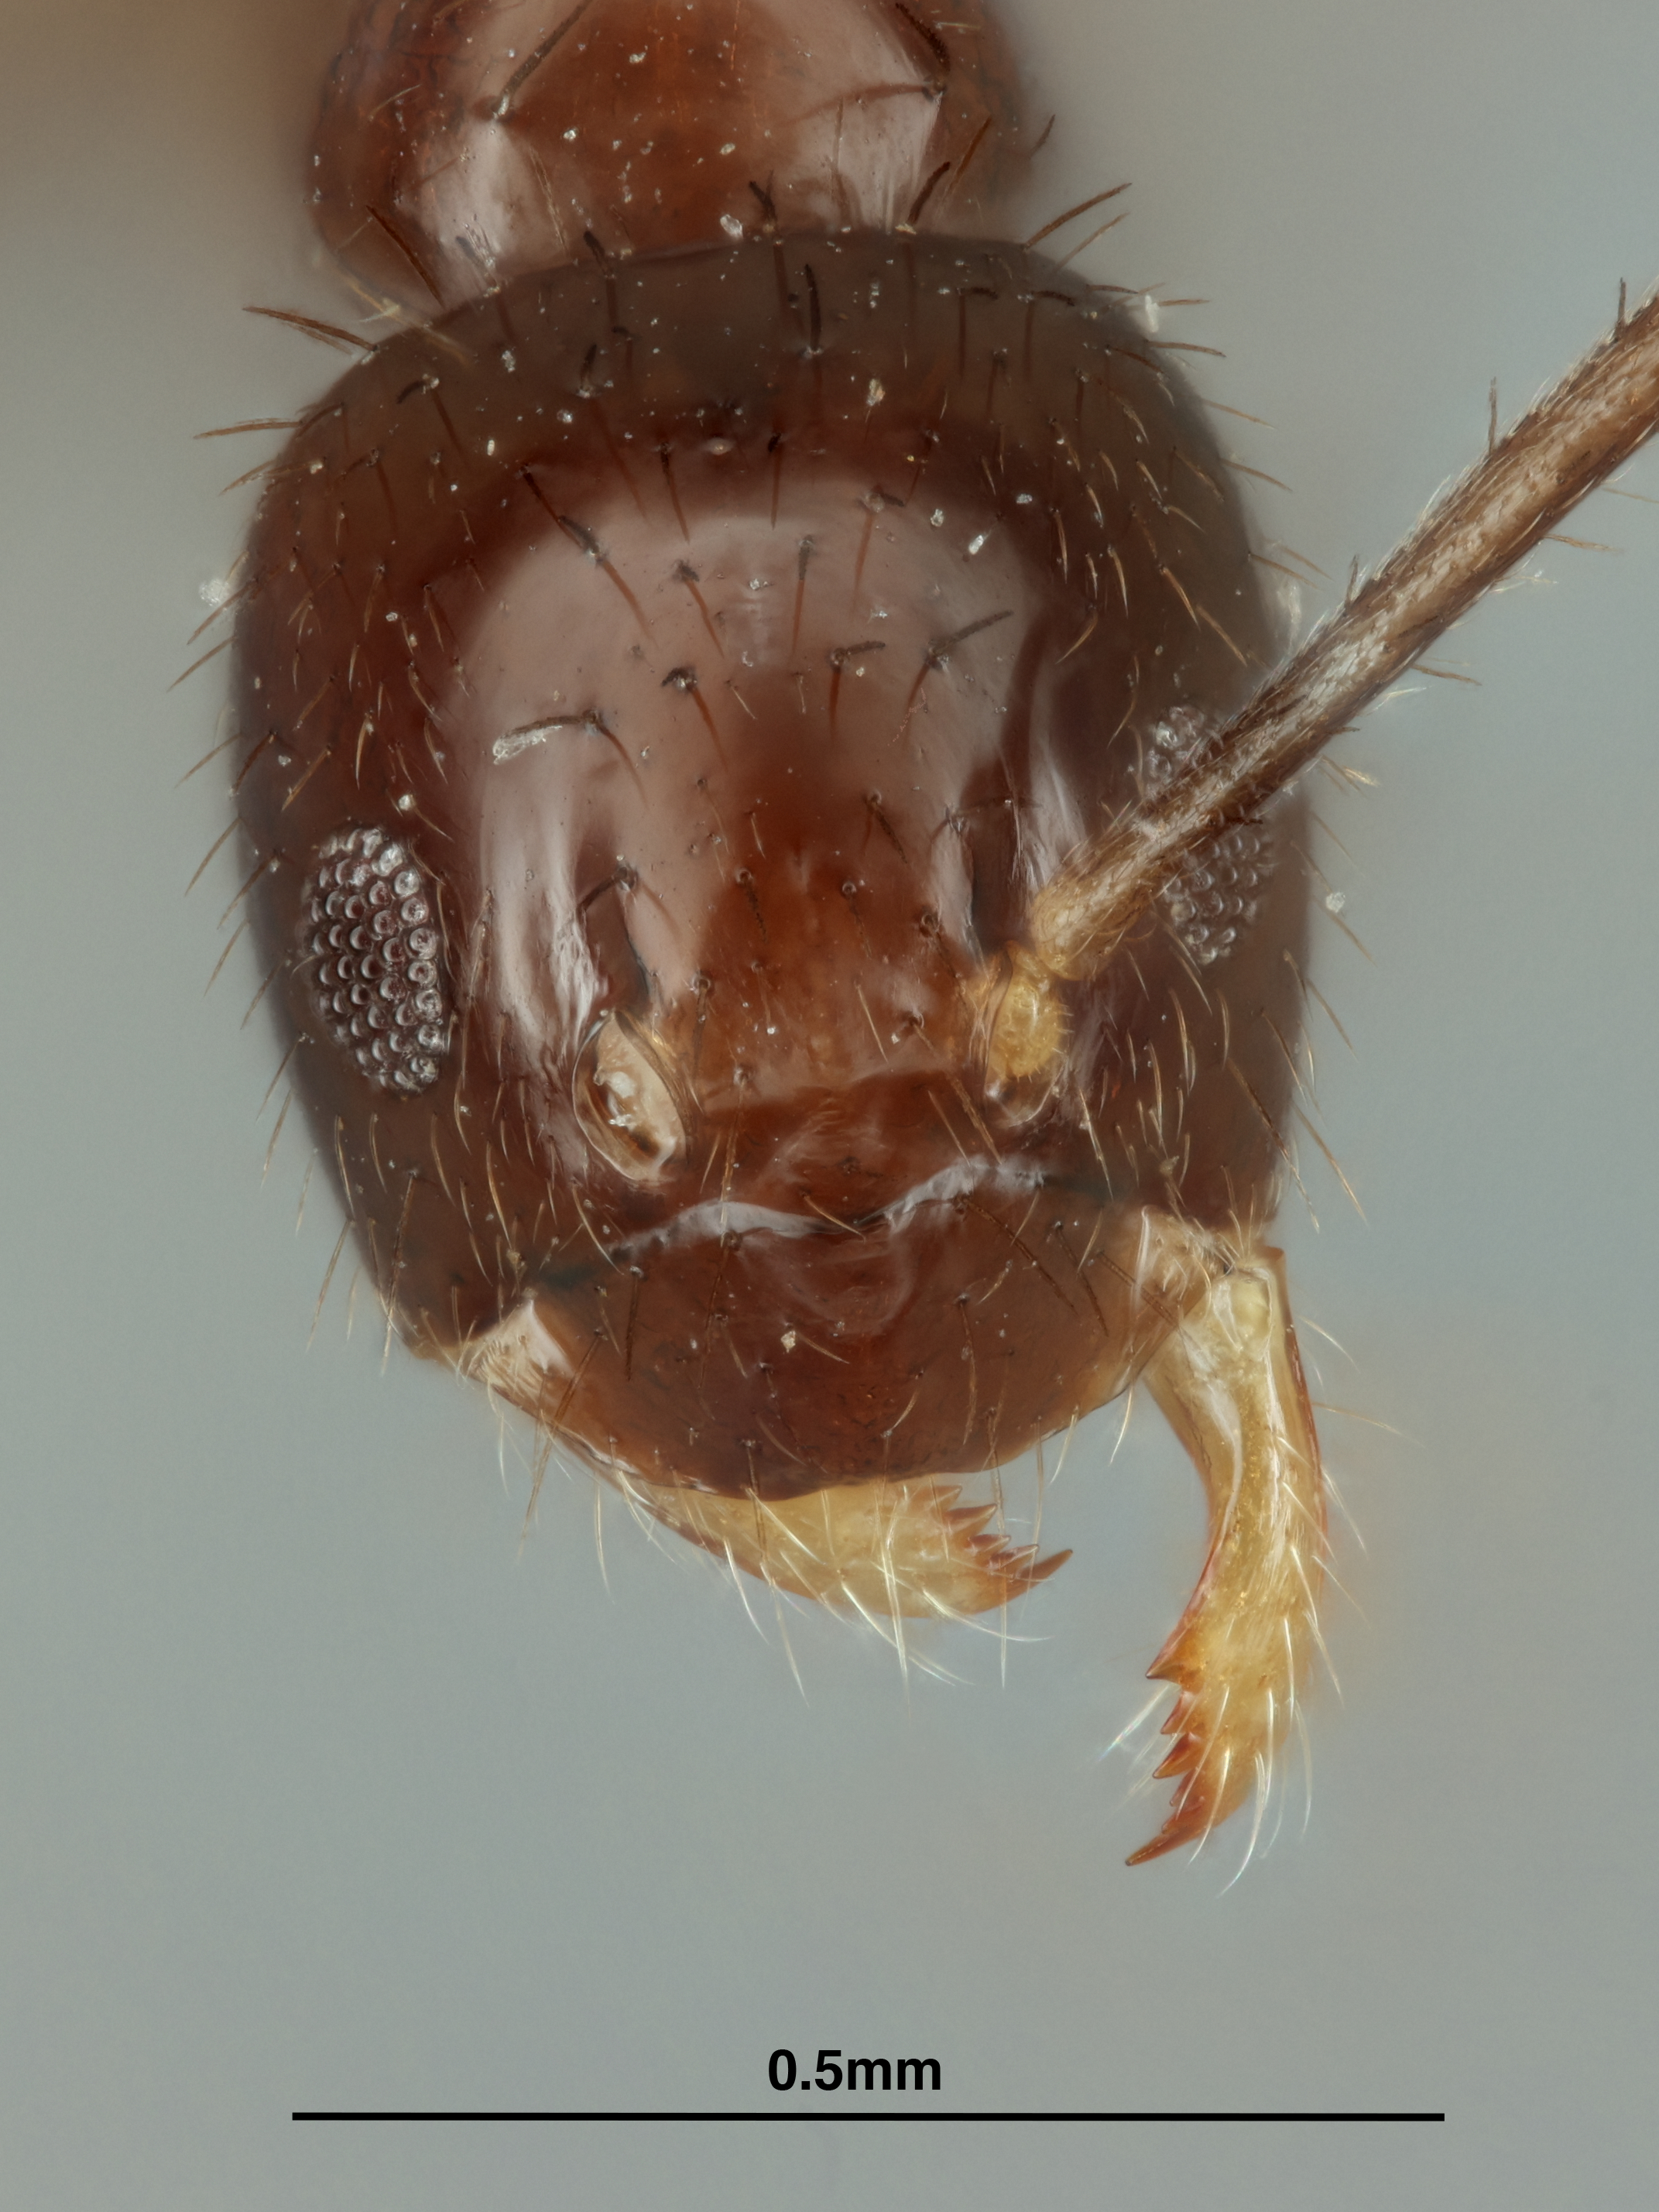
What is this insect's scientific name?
Nylanderia fuscaspecula
